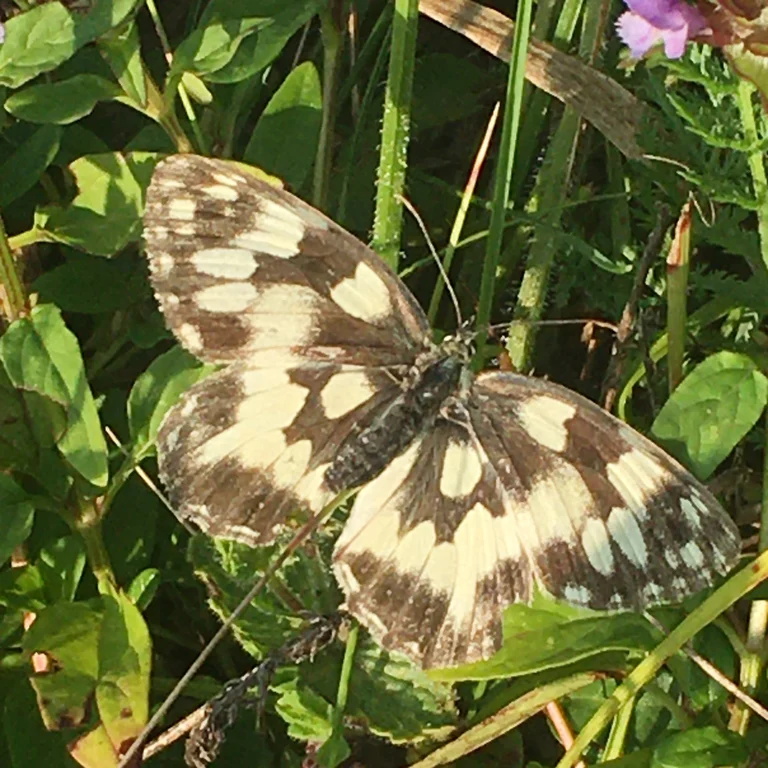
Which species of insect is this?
Melanargia galathea
